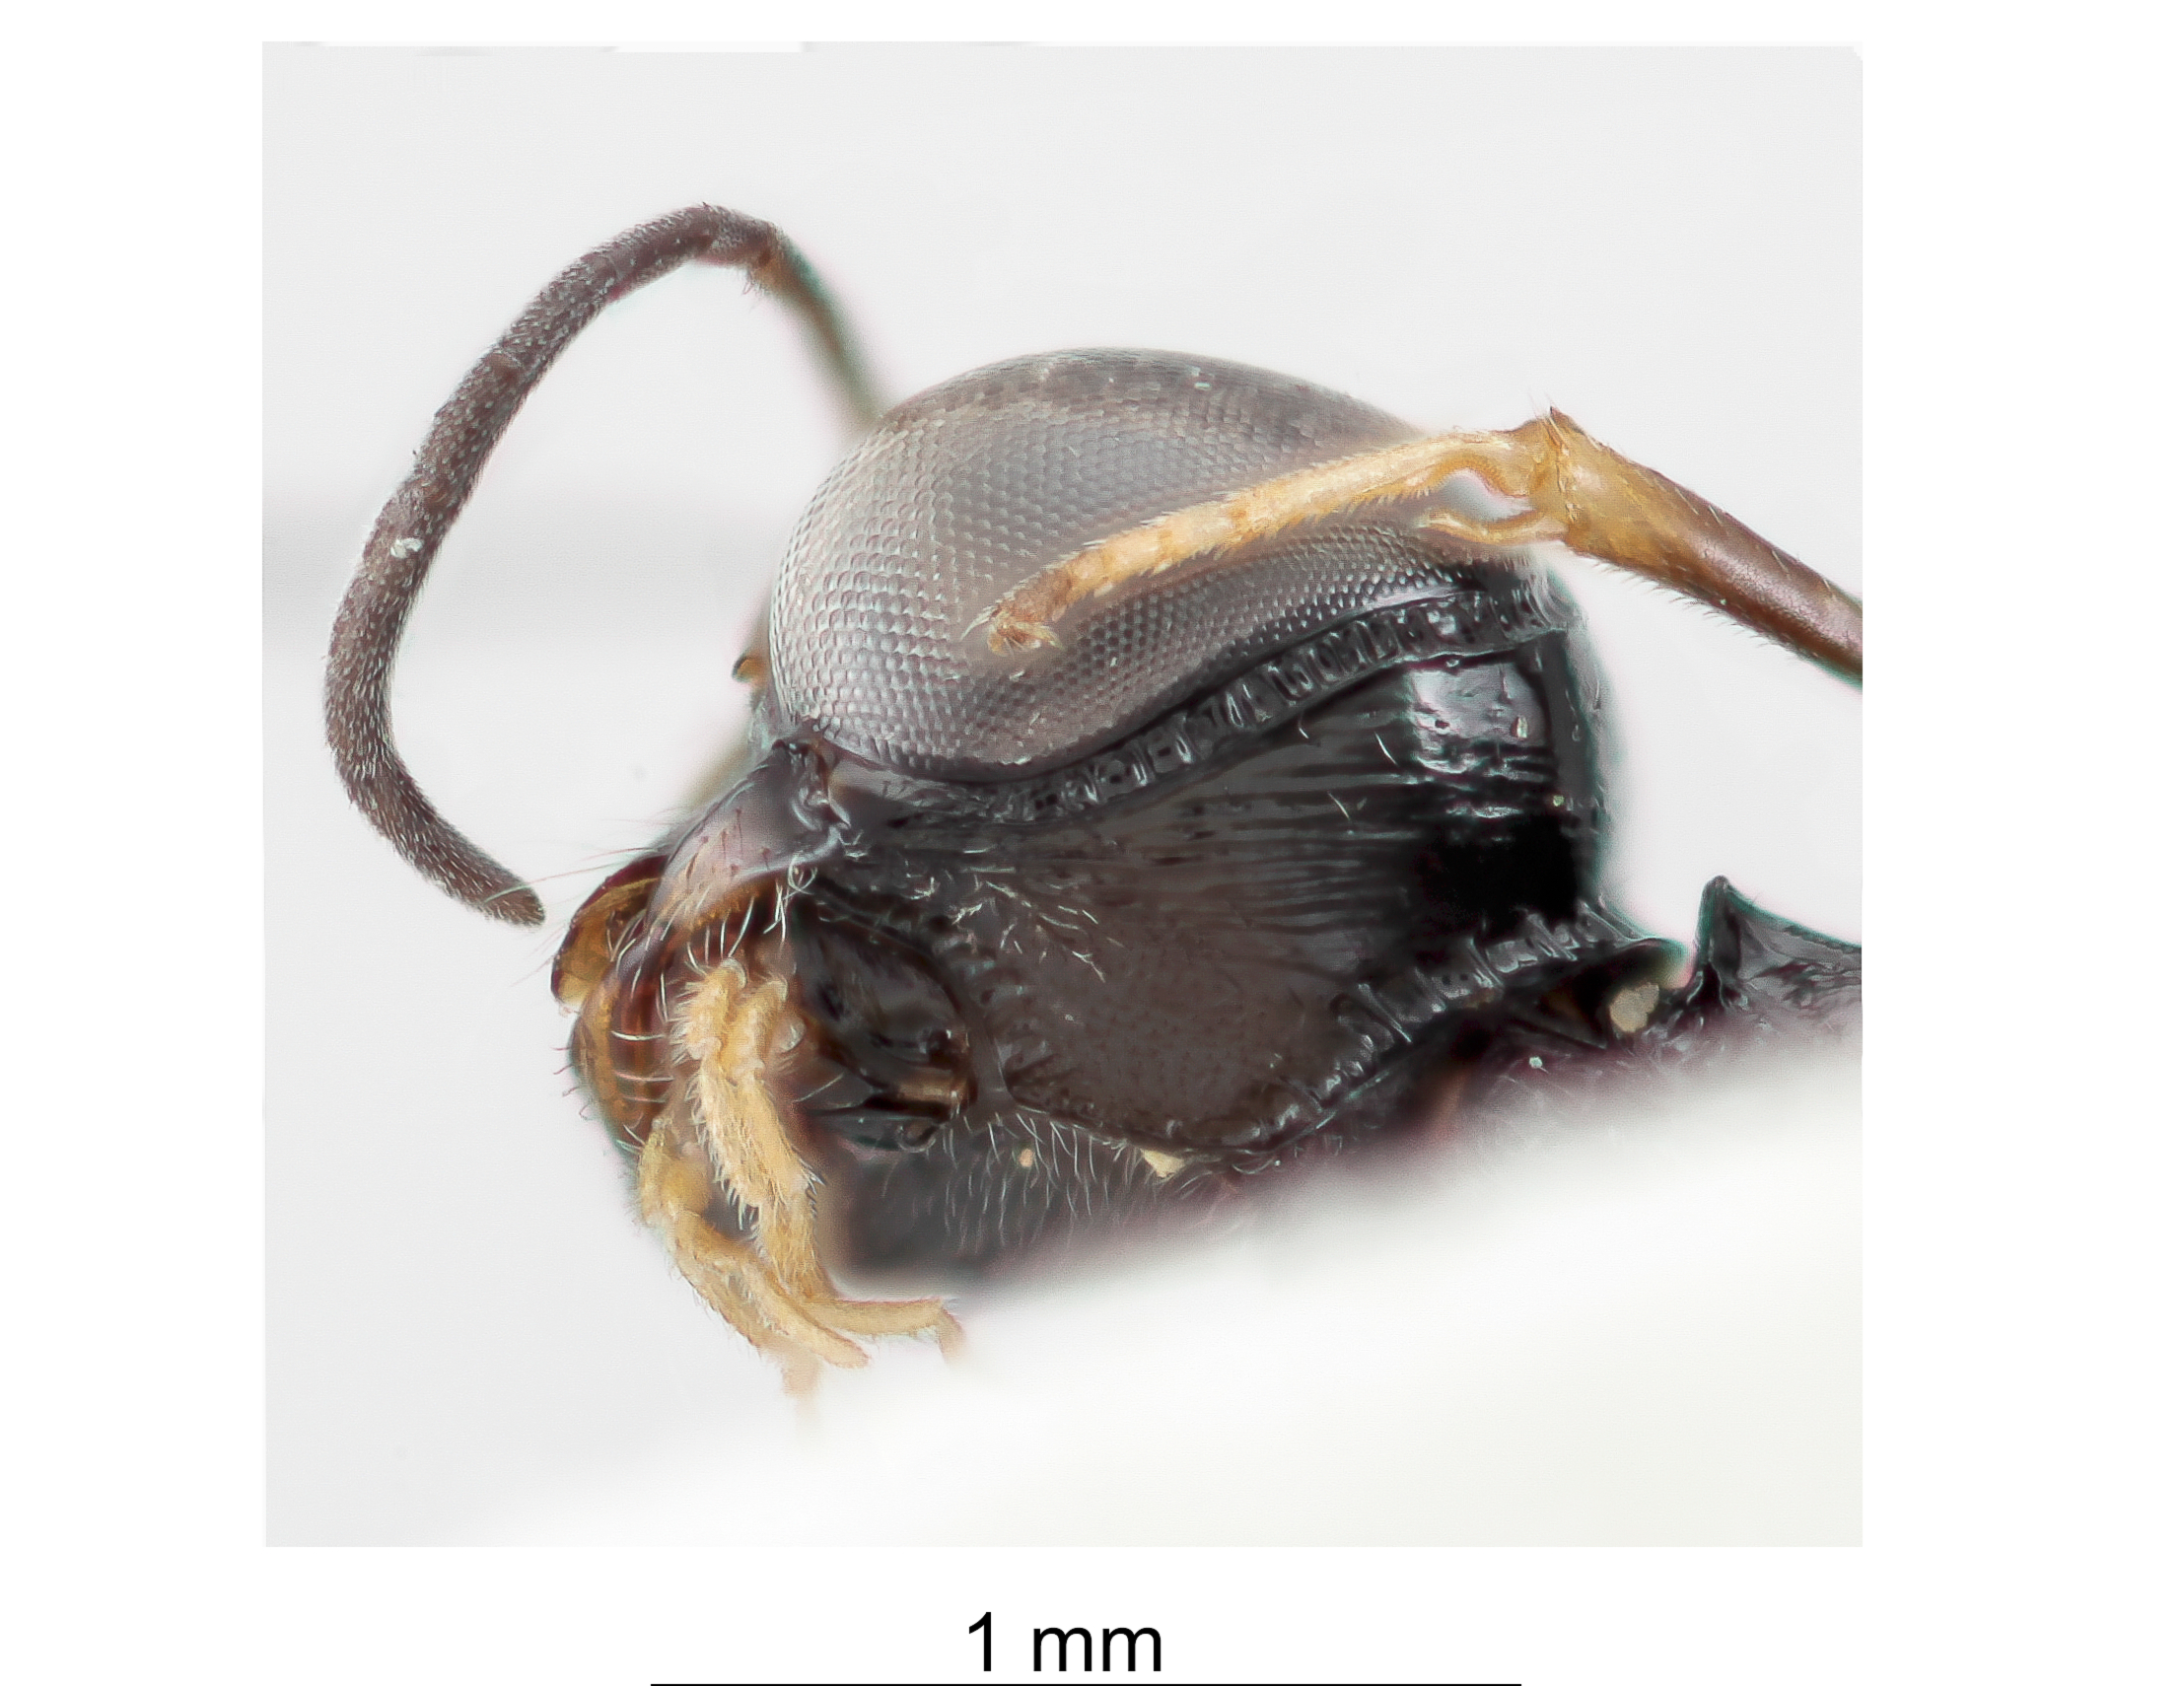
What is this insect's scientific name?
Carinostigmus griphus
